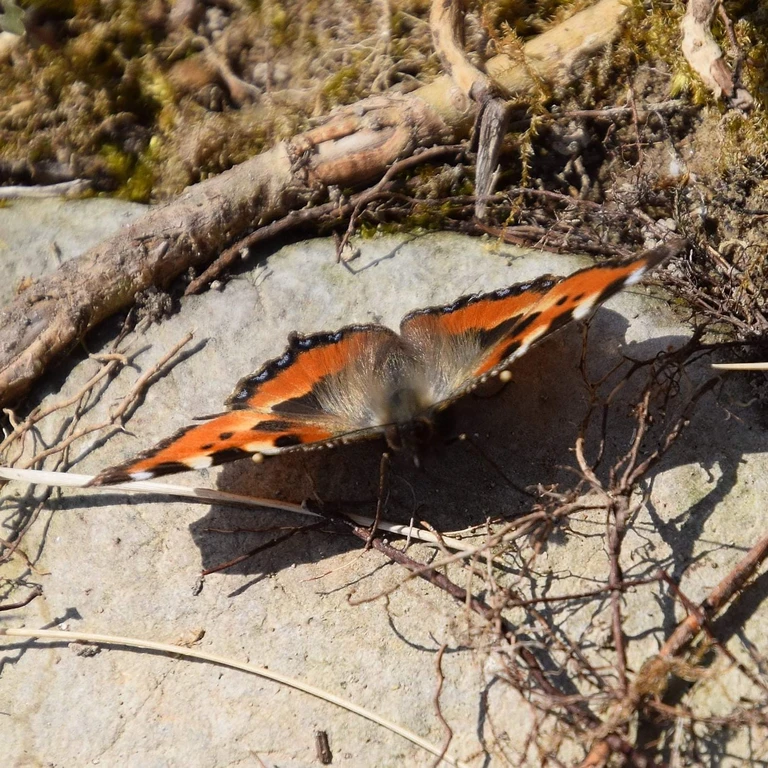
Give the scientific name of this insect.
Aglais urticae
